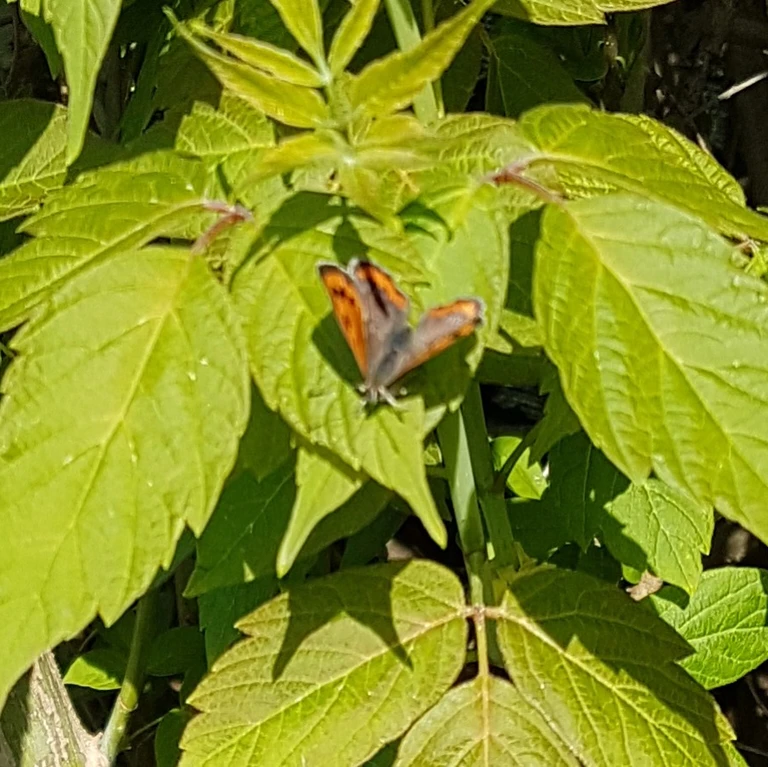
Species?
Lycaena phlaeas
